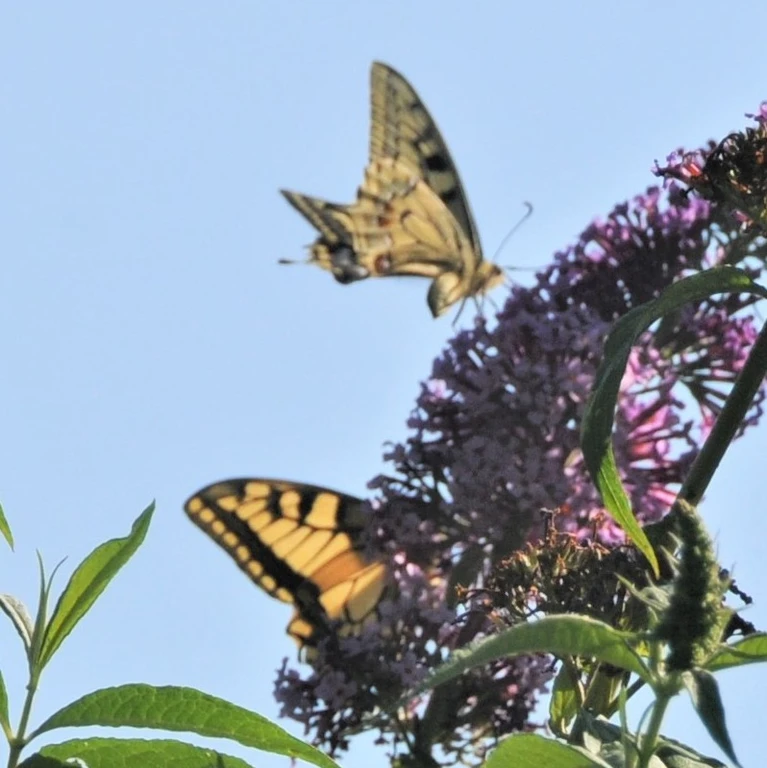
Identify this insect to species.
Papilio machaon
